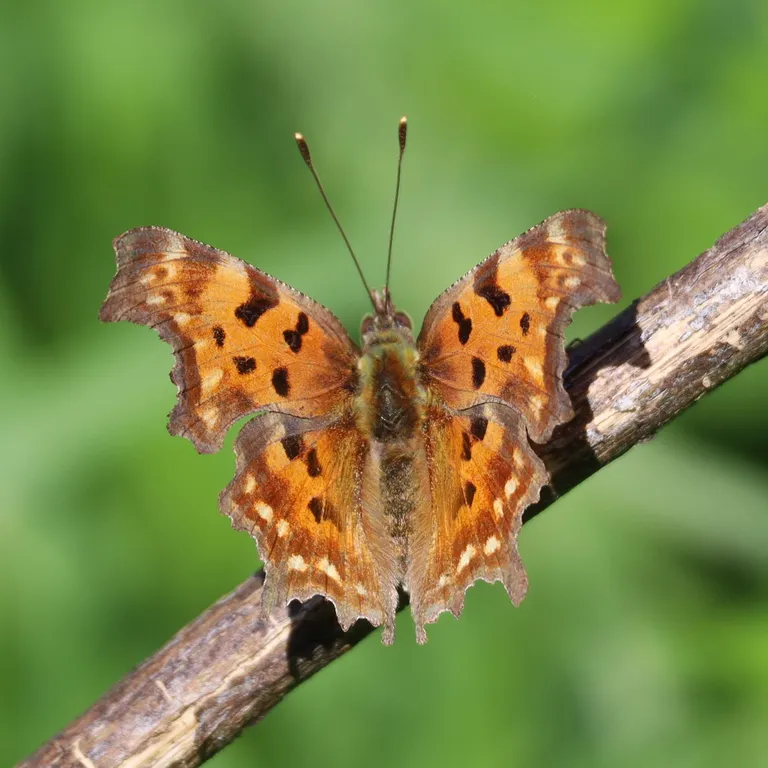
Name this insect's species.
Polygonia c-album
